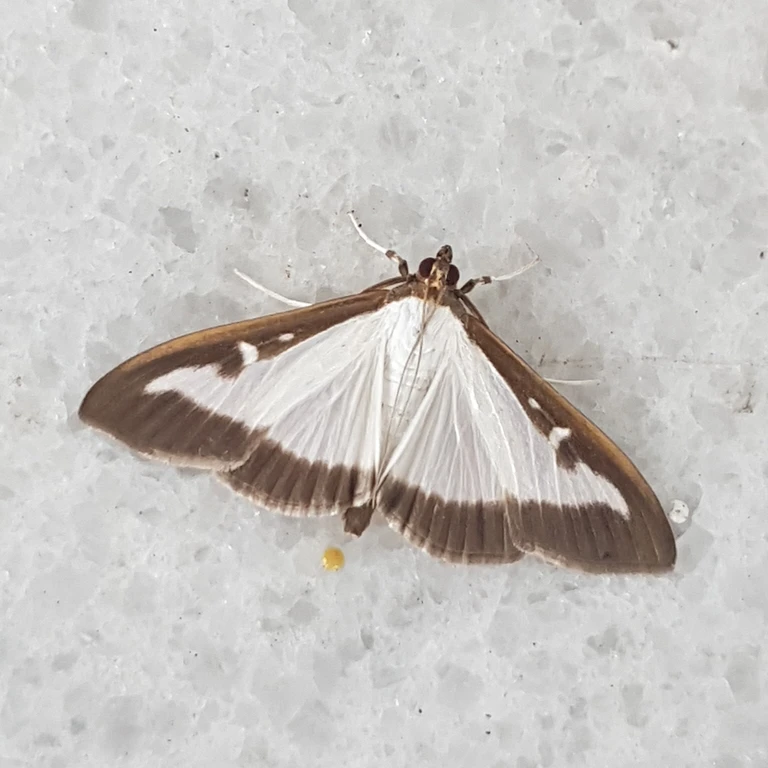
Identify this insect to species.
Cydalima perspectalis
